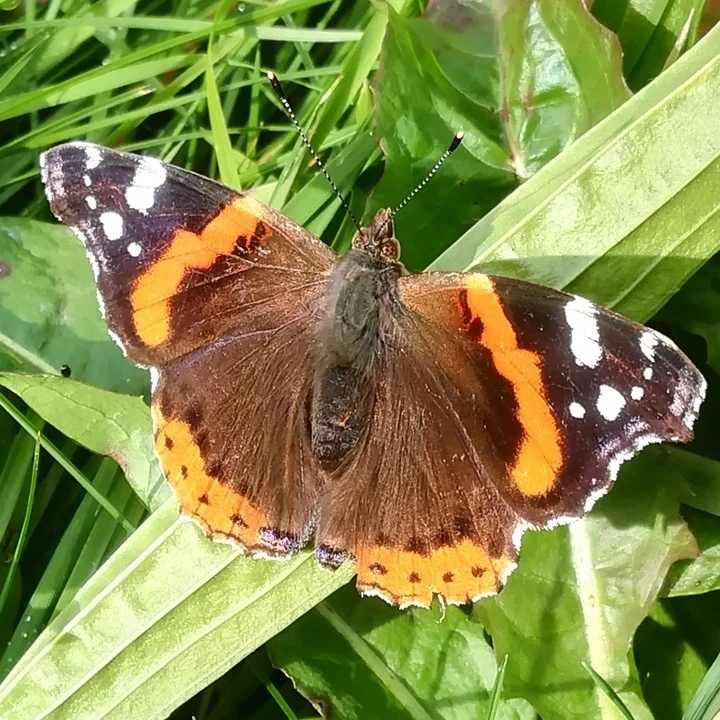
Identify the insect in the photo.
Vanessa atalanta
